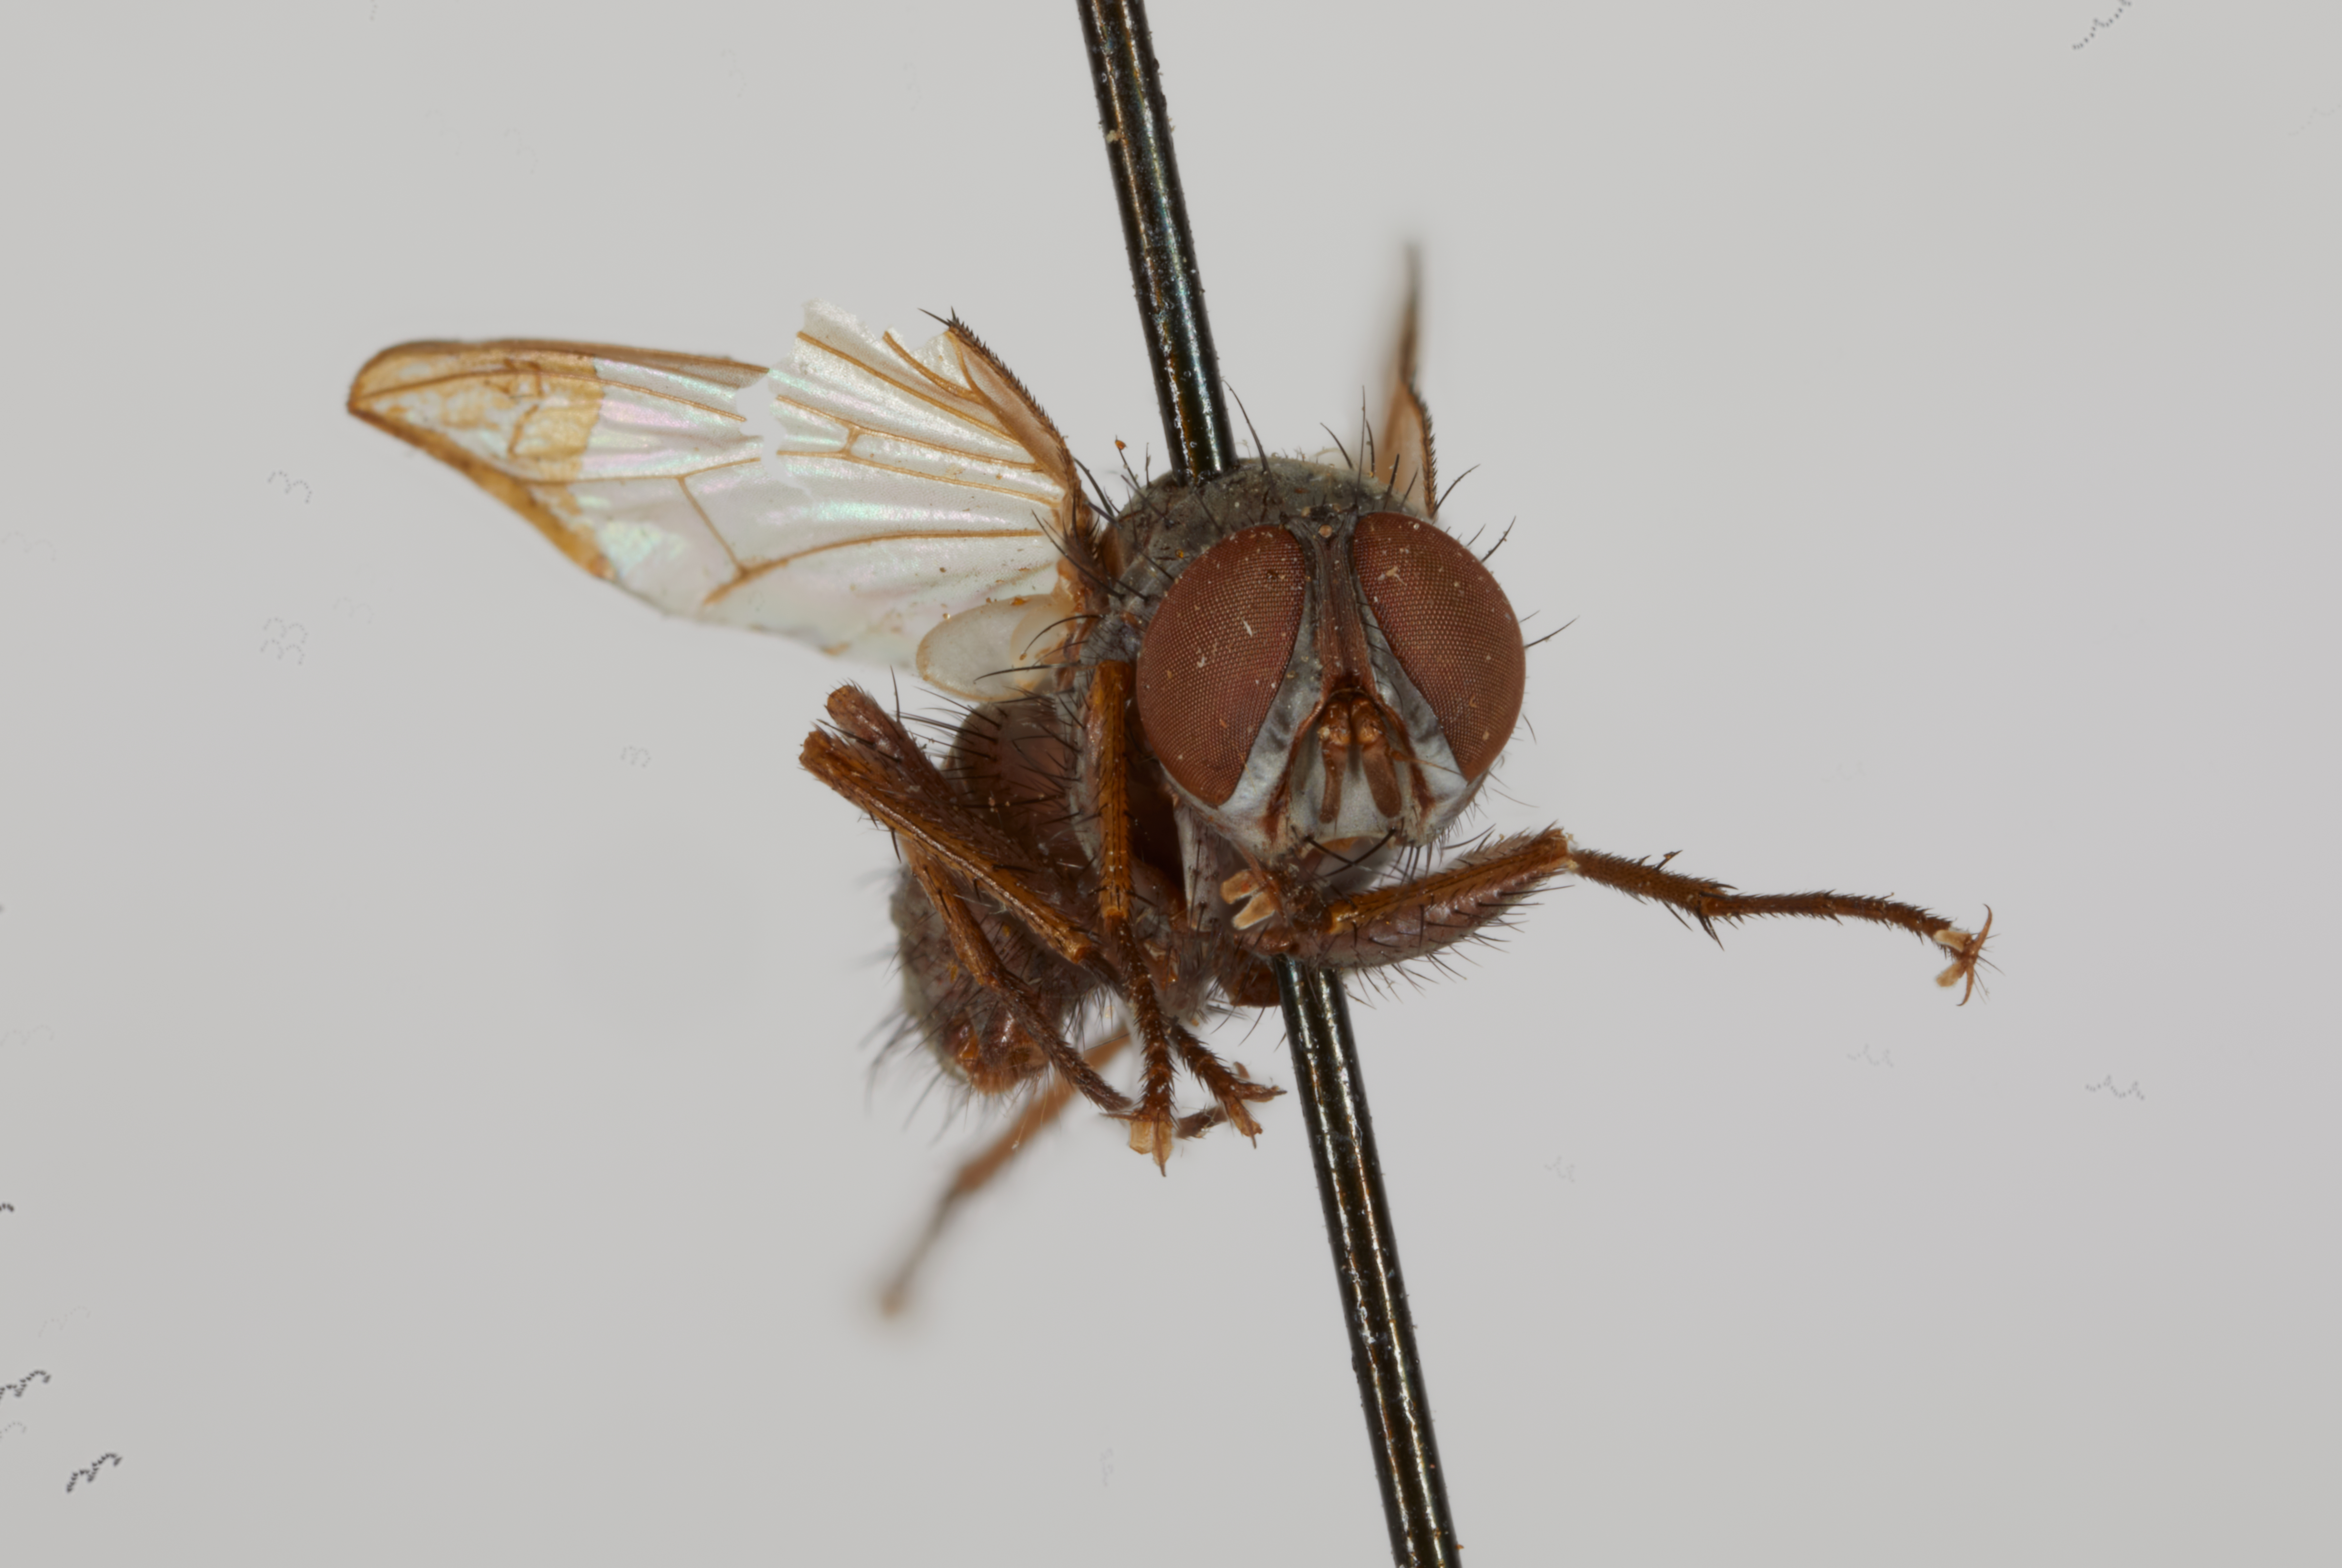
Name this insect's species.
Melanomya obscura (also Opelousia obscura)
